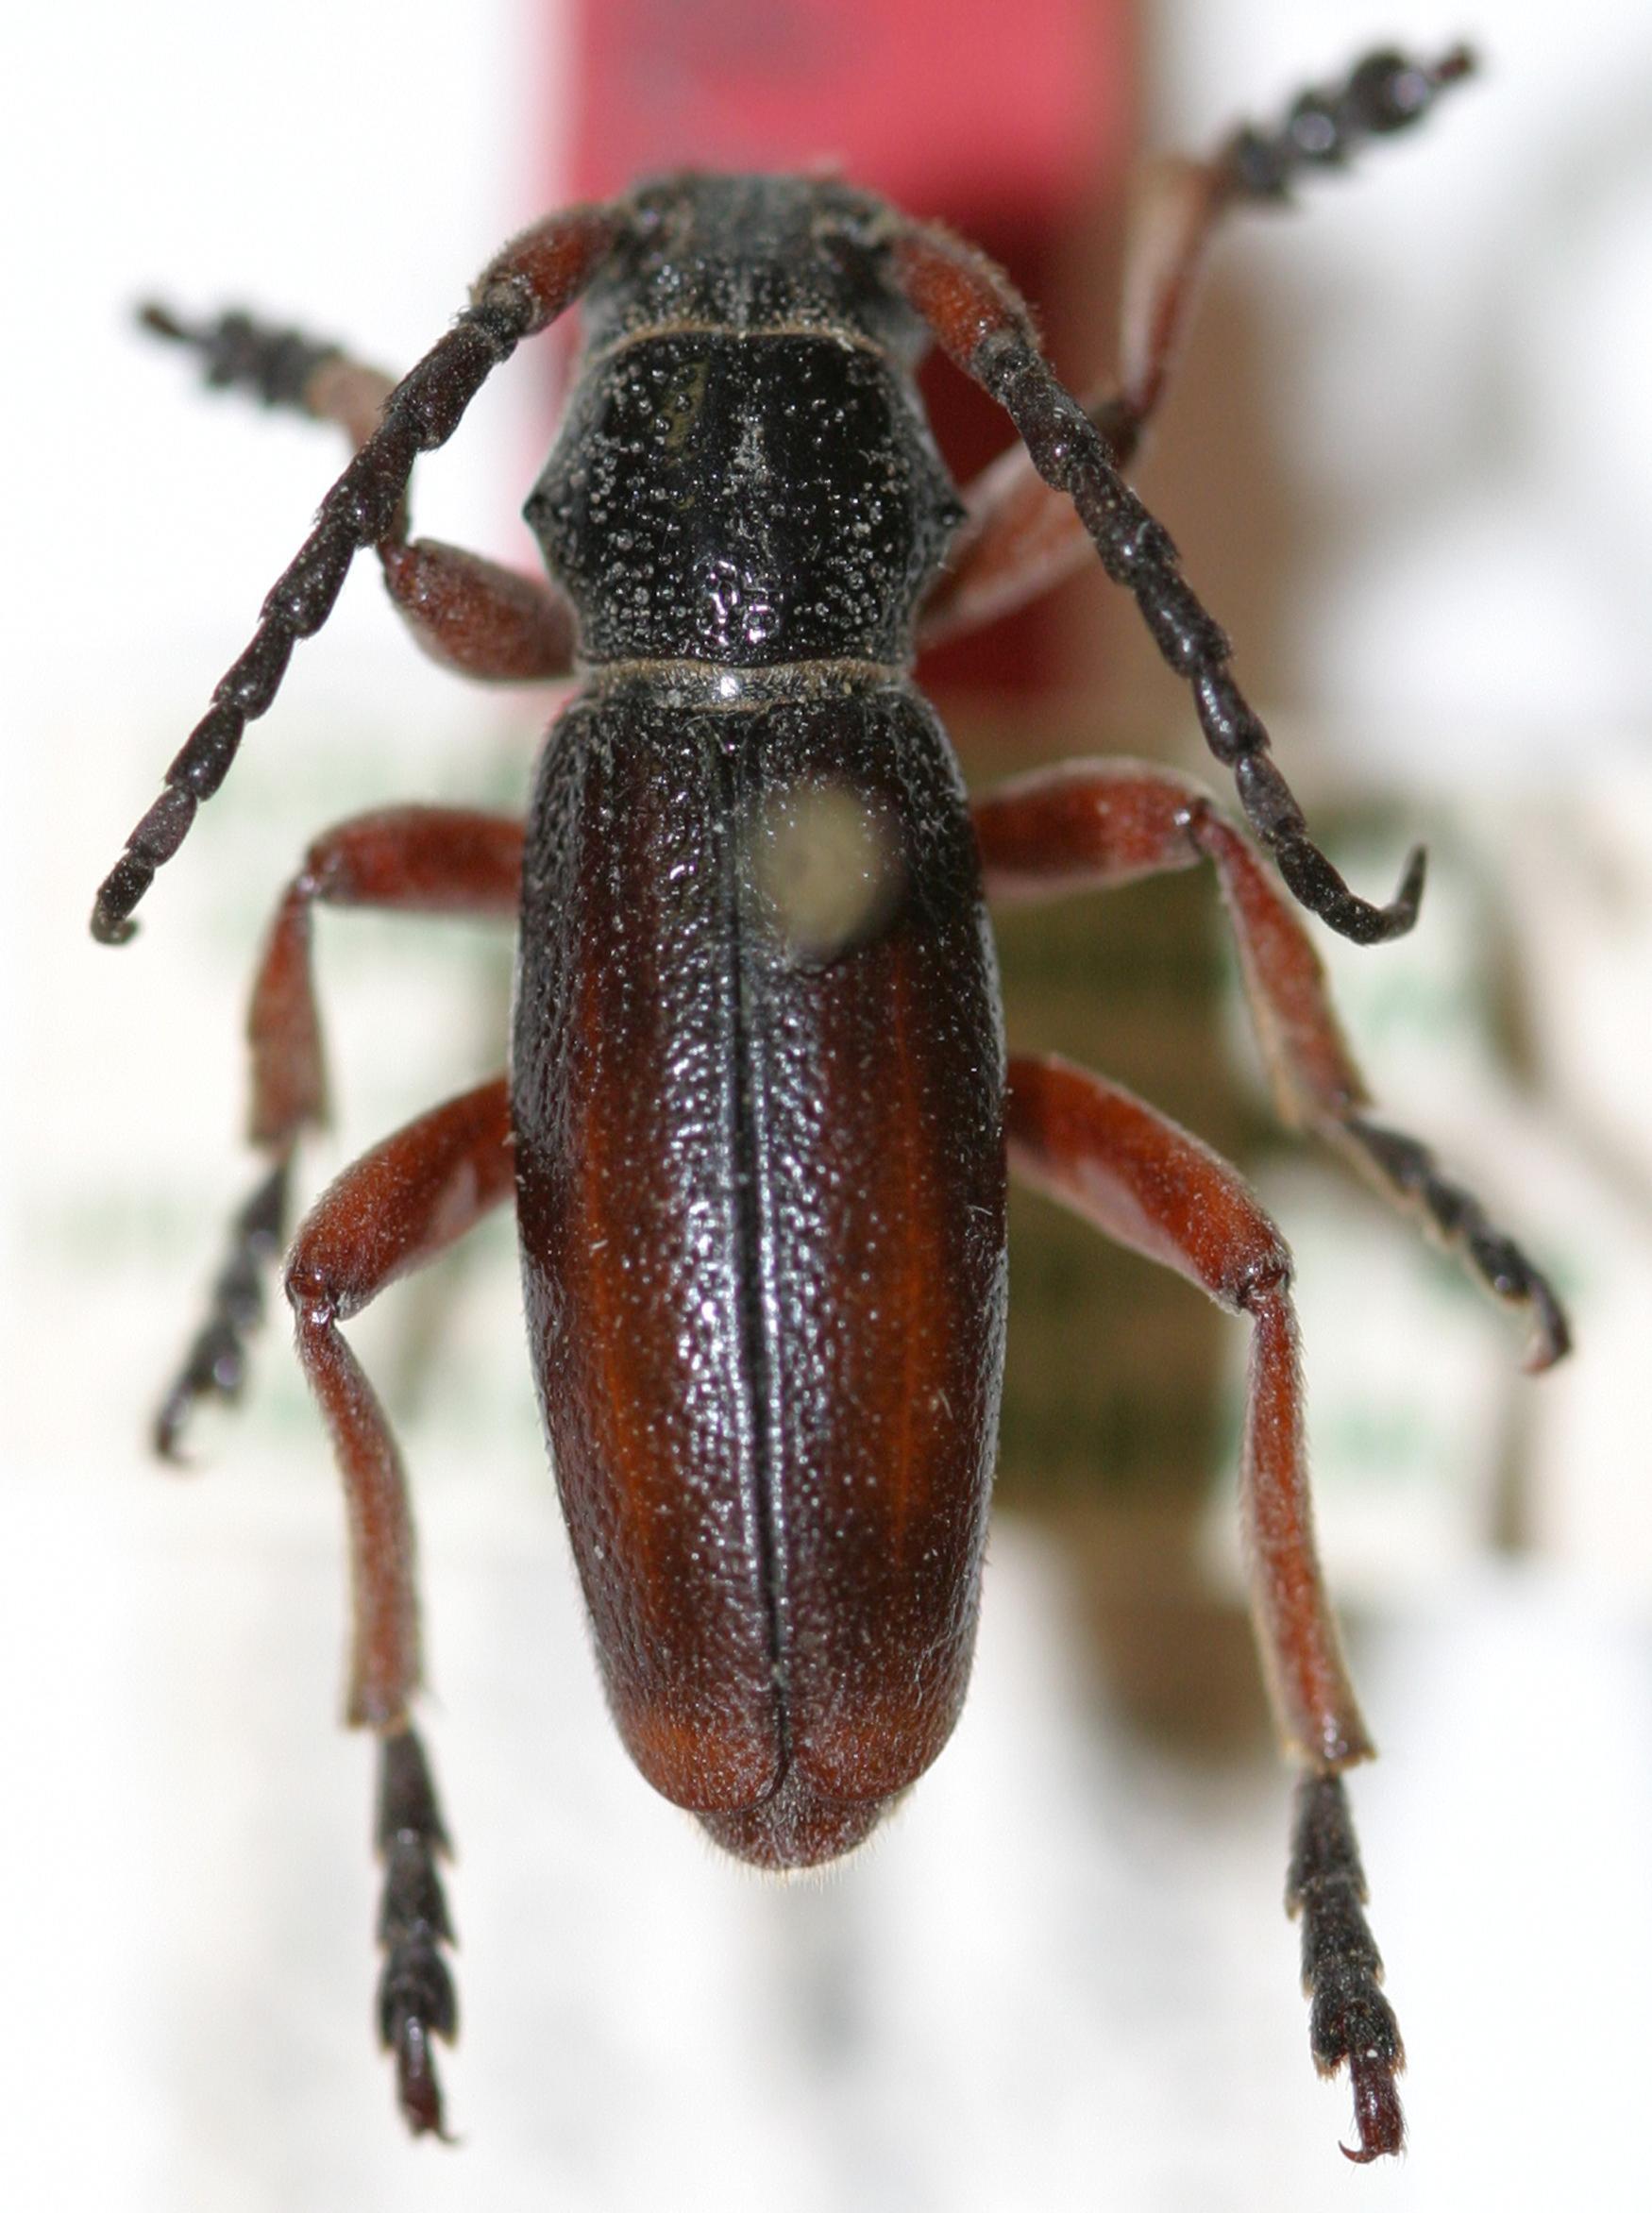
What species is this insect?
Dorcadion fulvum
